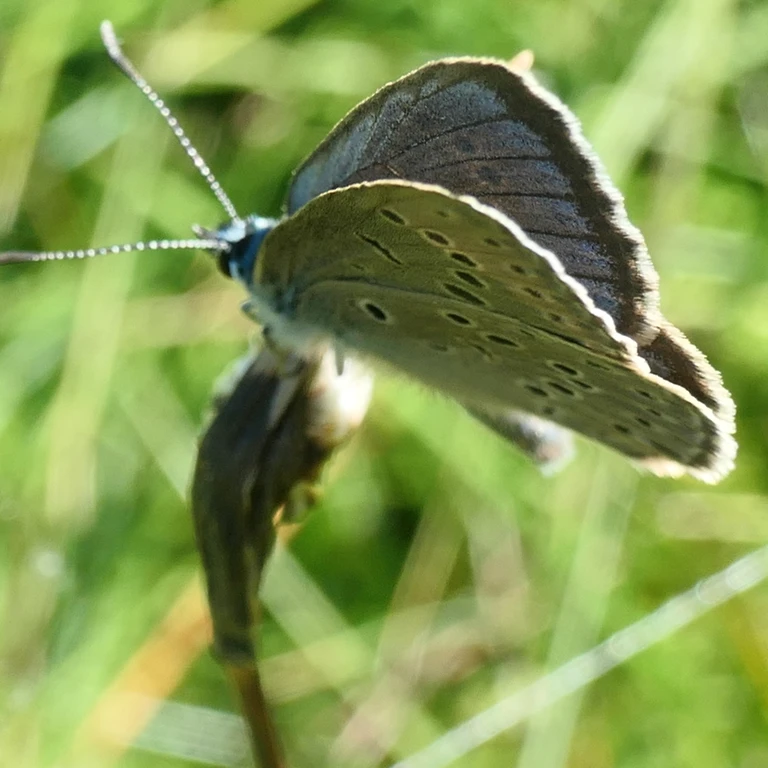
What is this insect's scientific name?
Phengaris alcon/rebeli
